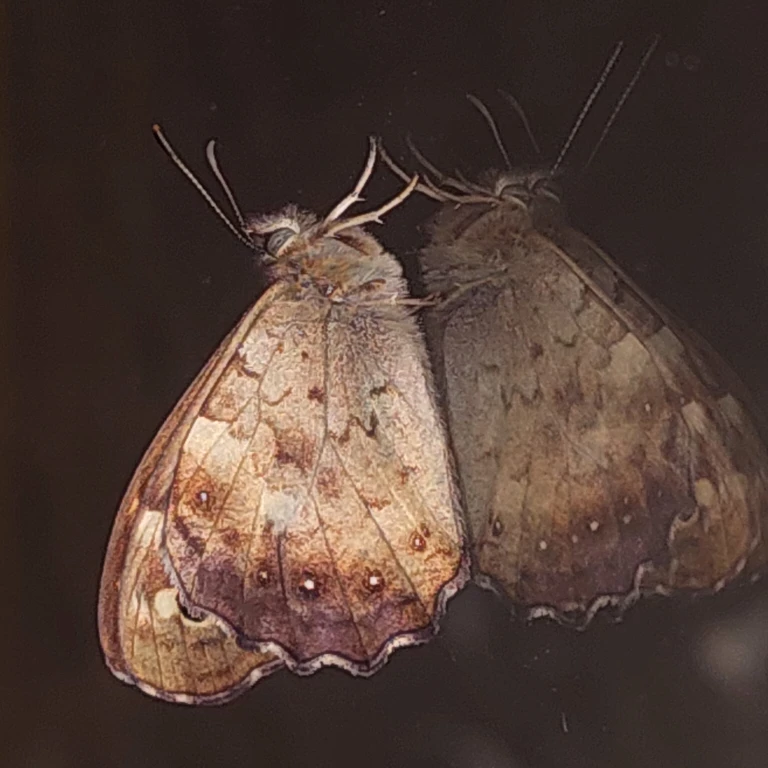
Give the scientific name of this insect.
Pararge aegeria
